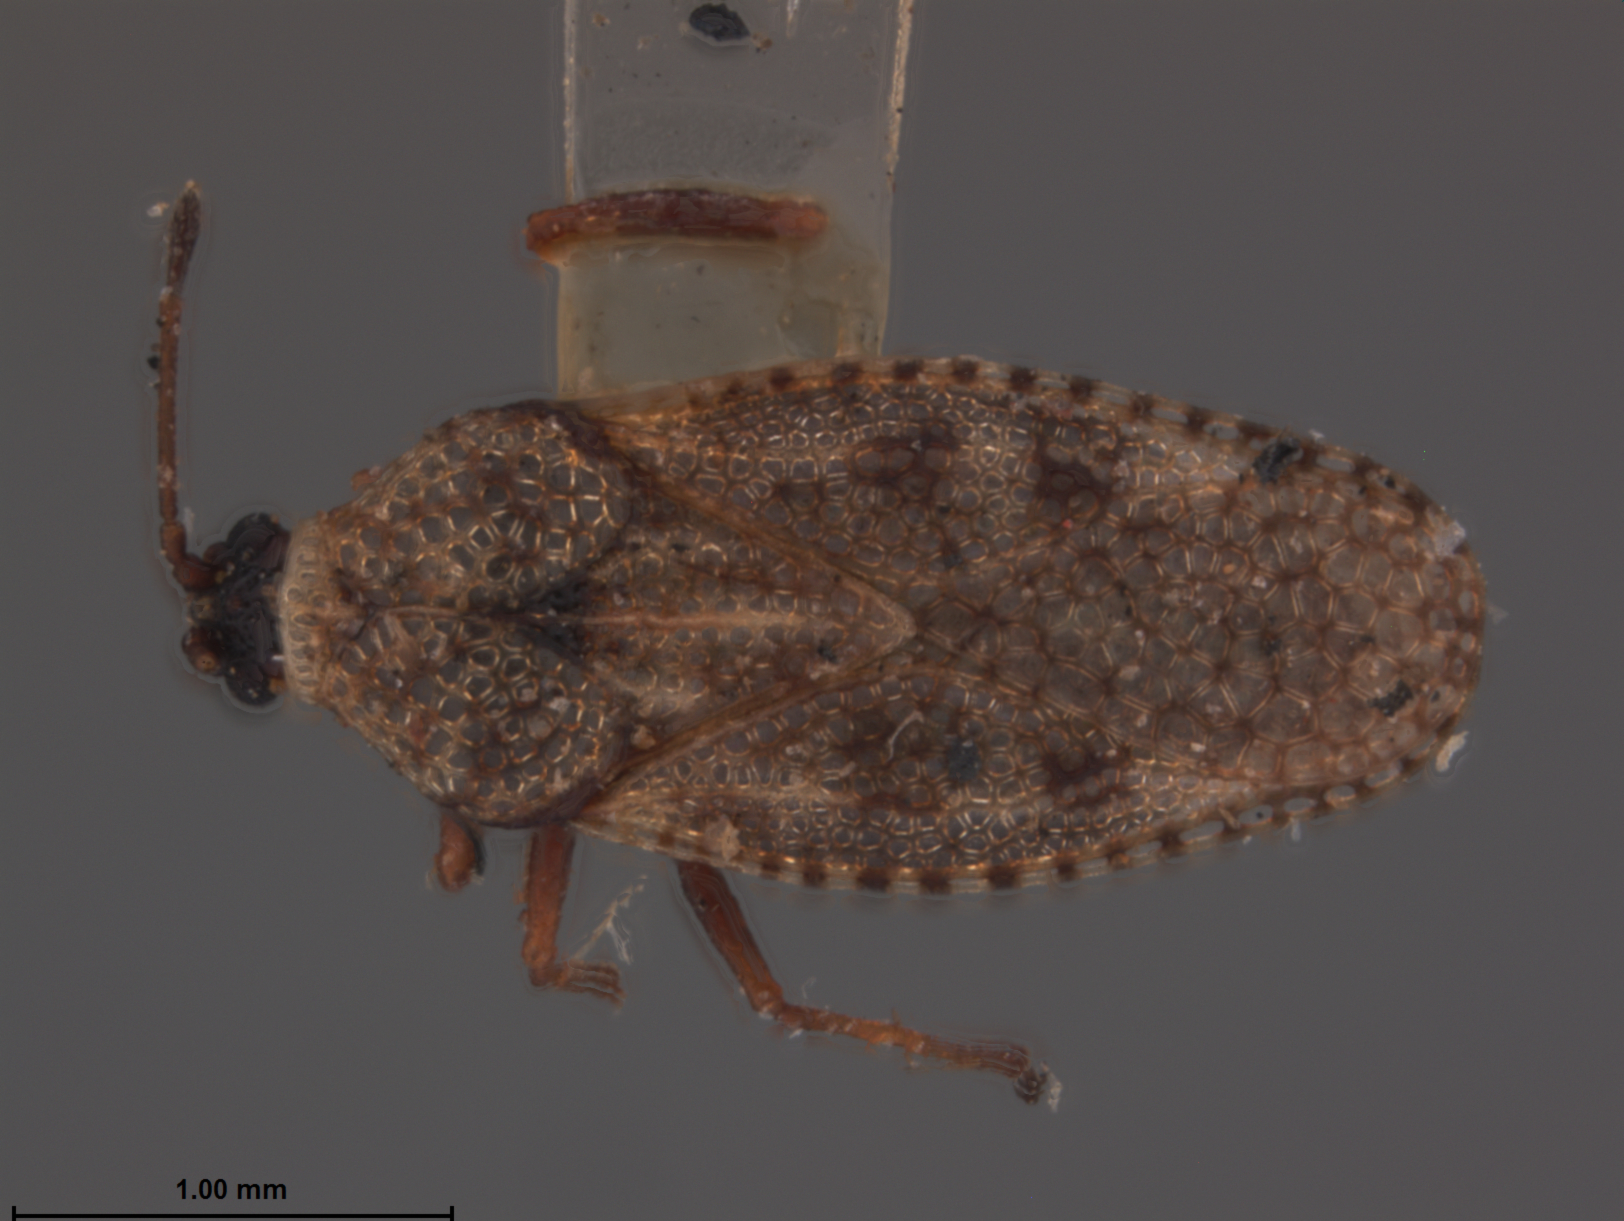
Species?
Monanthia labeculata
